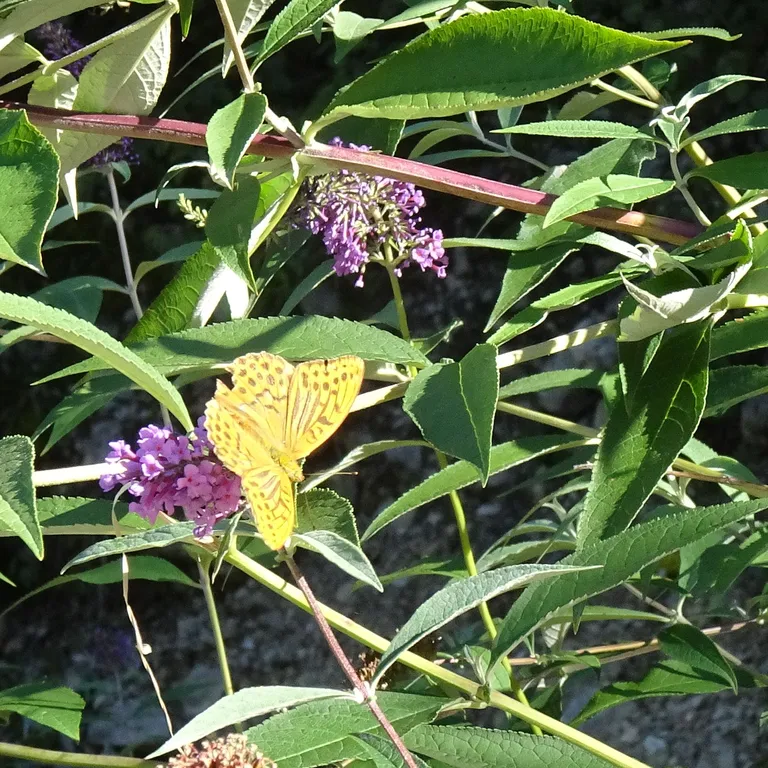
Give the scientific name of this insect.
Argynnis paphia
